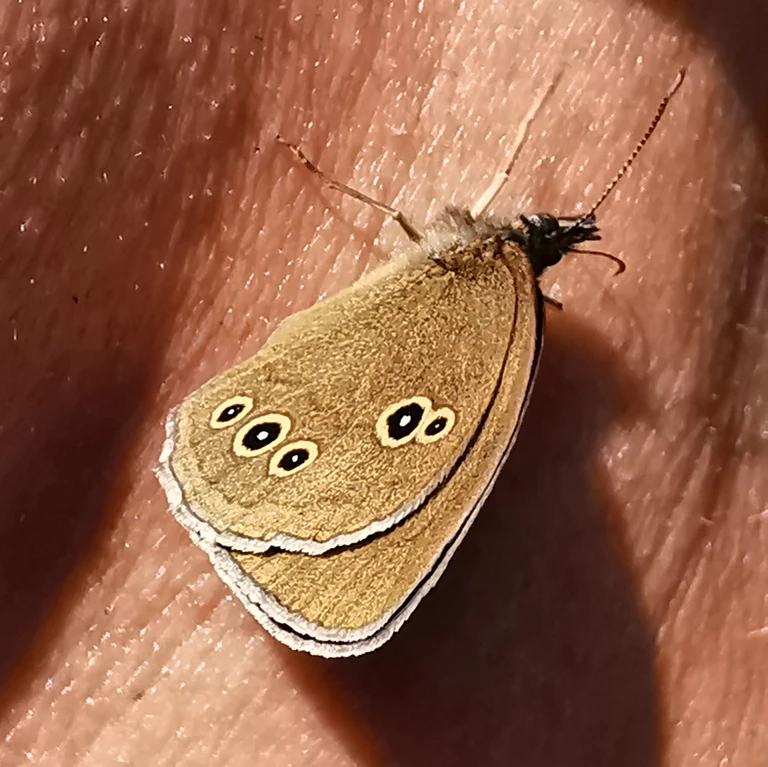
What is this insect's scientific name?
Aphantopus hyperantus
